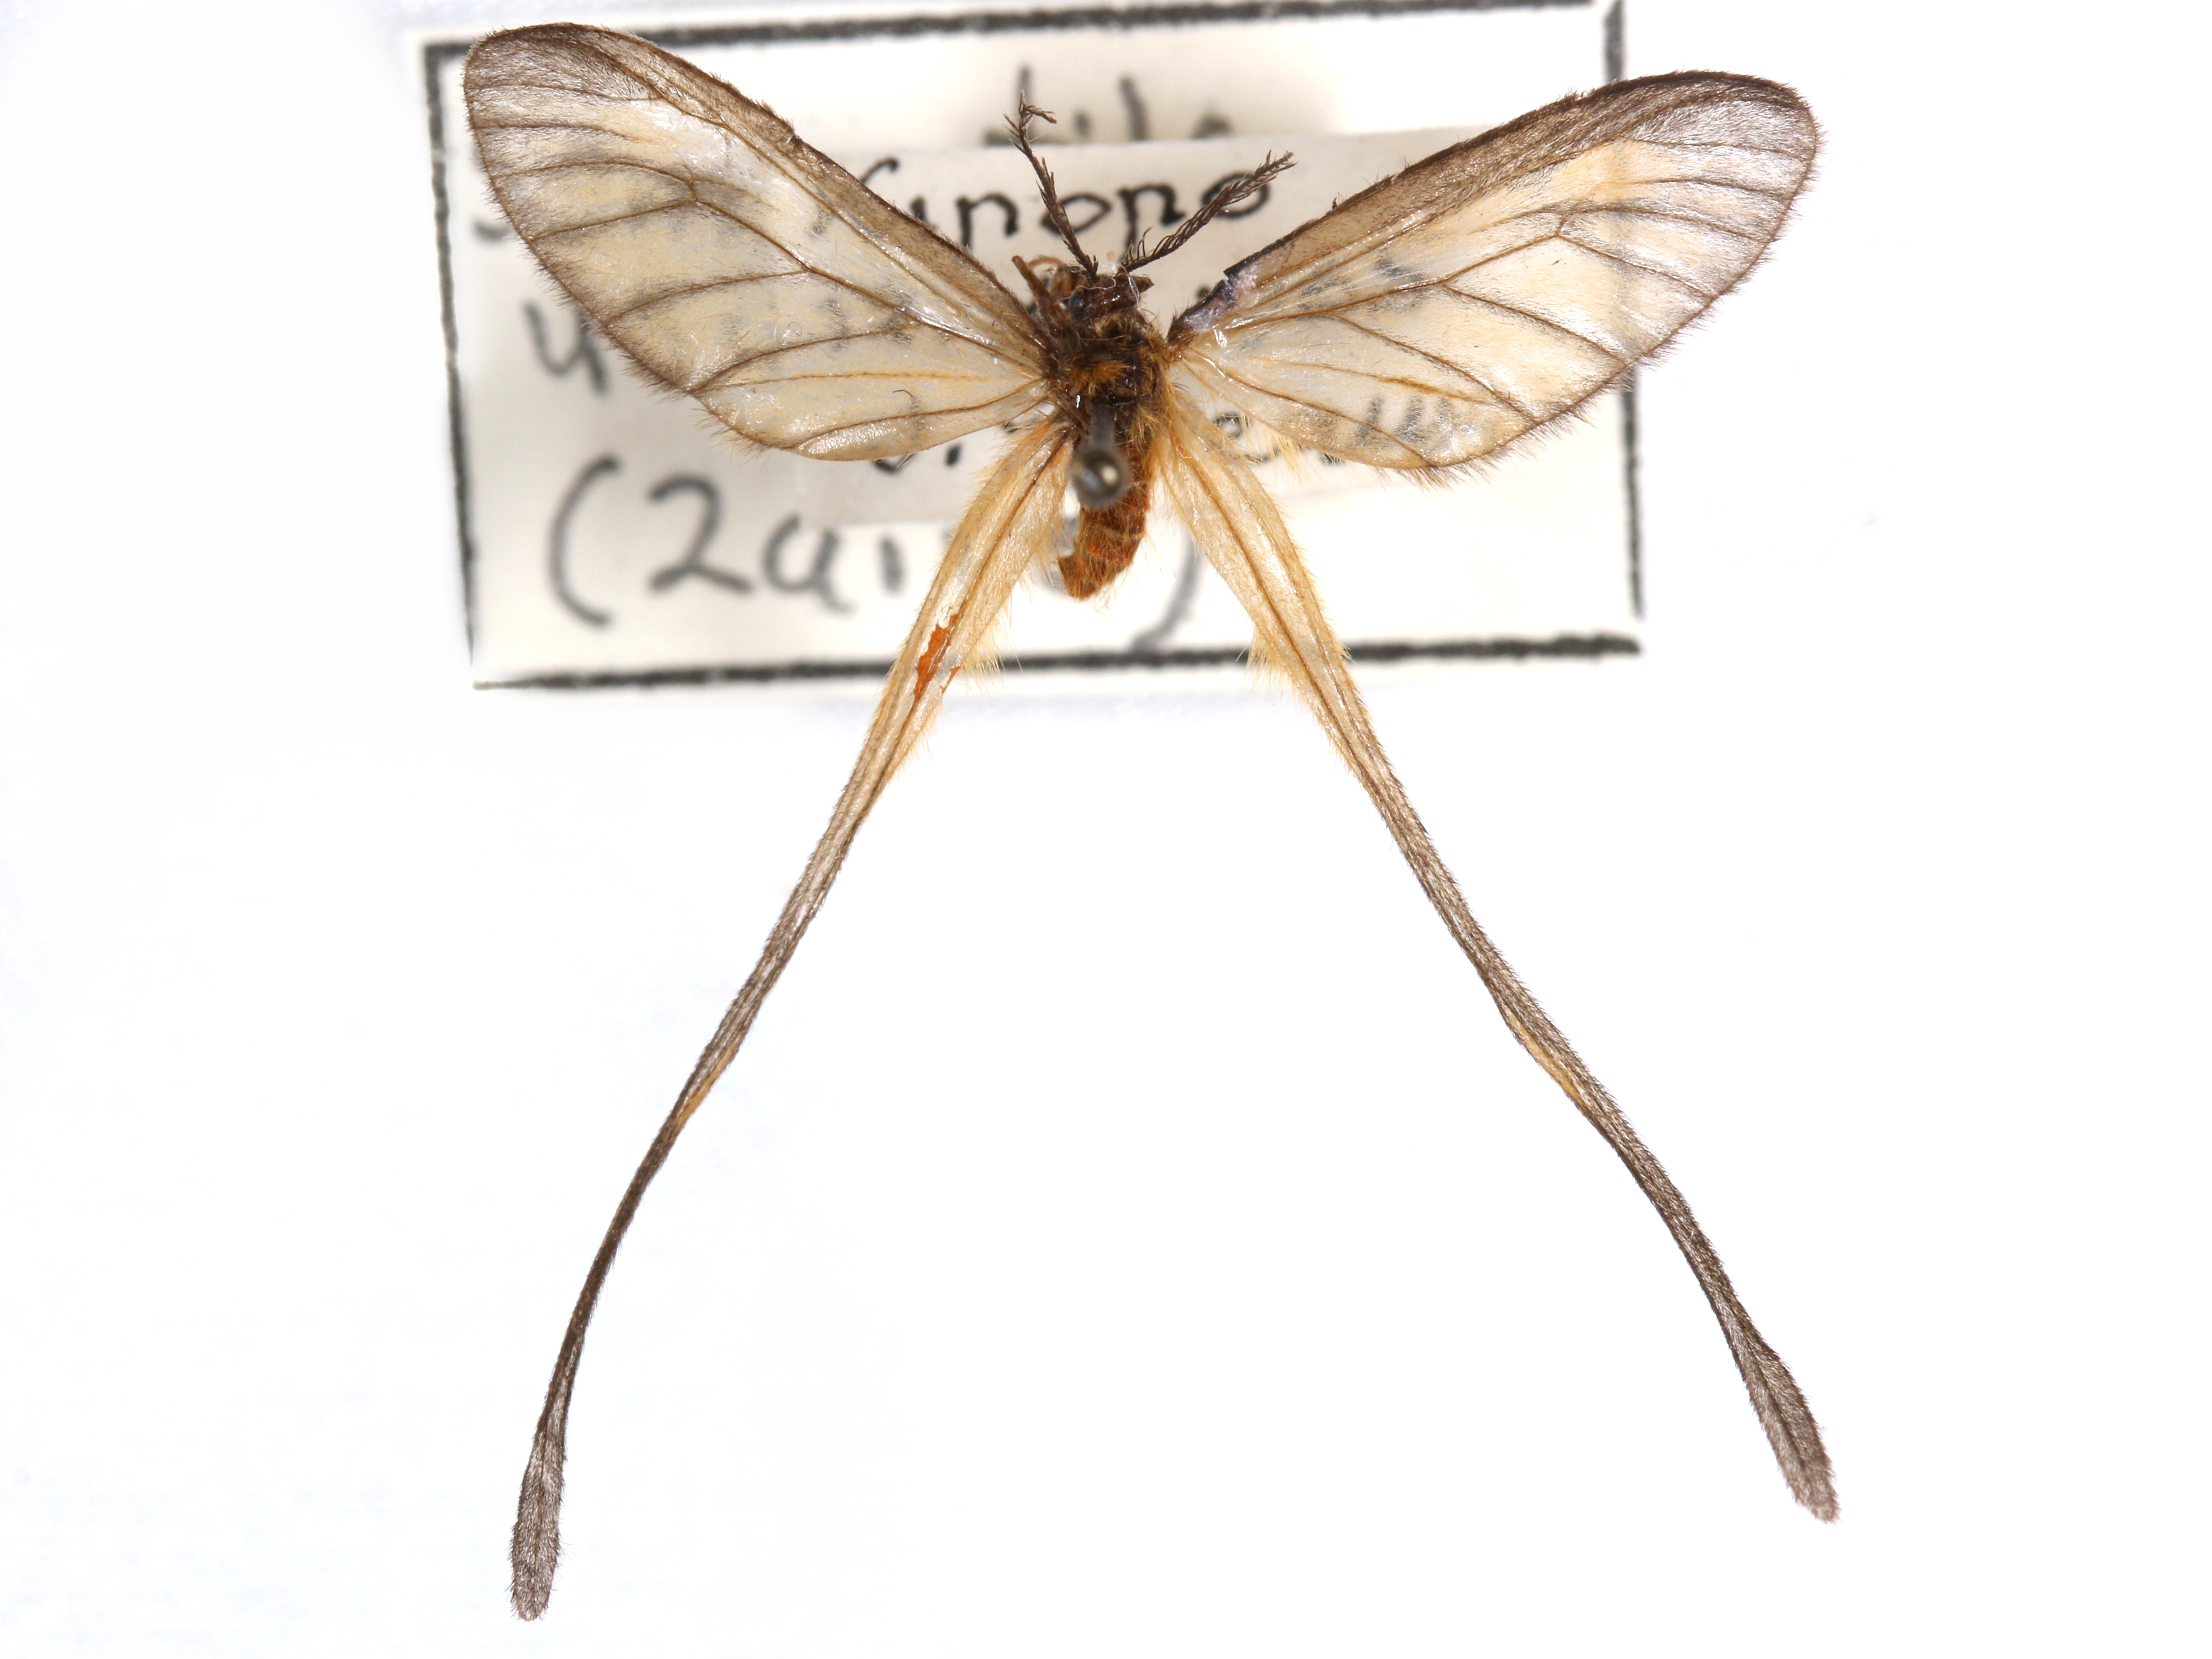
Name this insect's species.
Semioptila ursula
